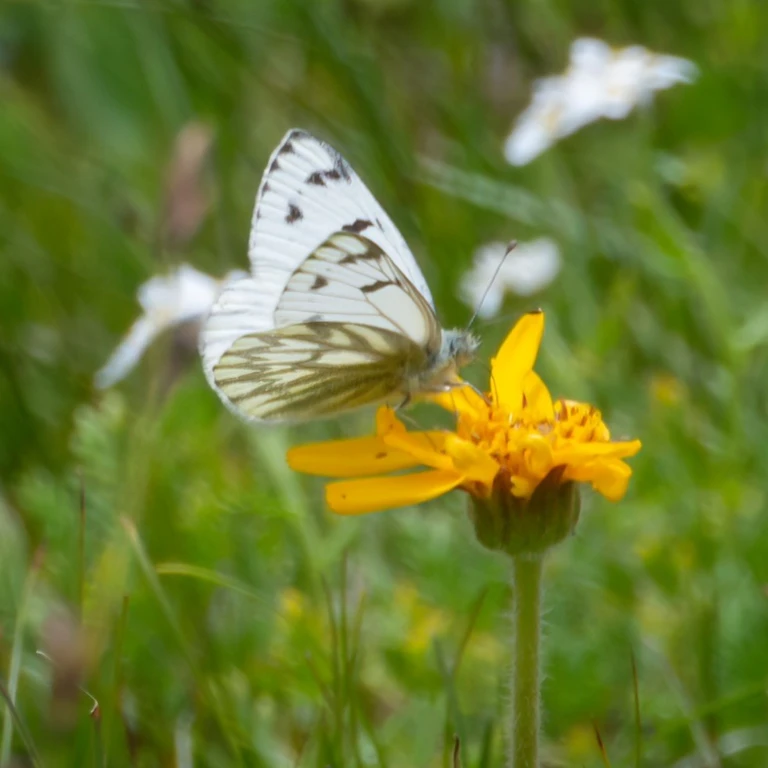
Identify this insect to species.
Pontia callidice
